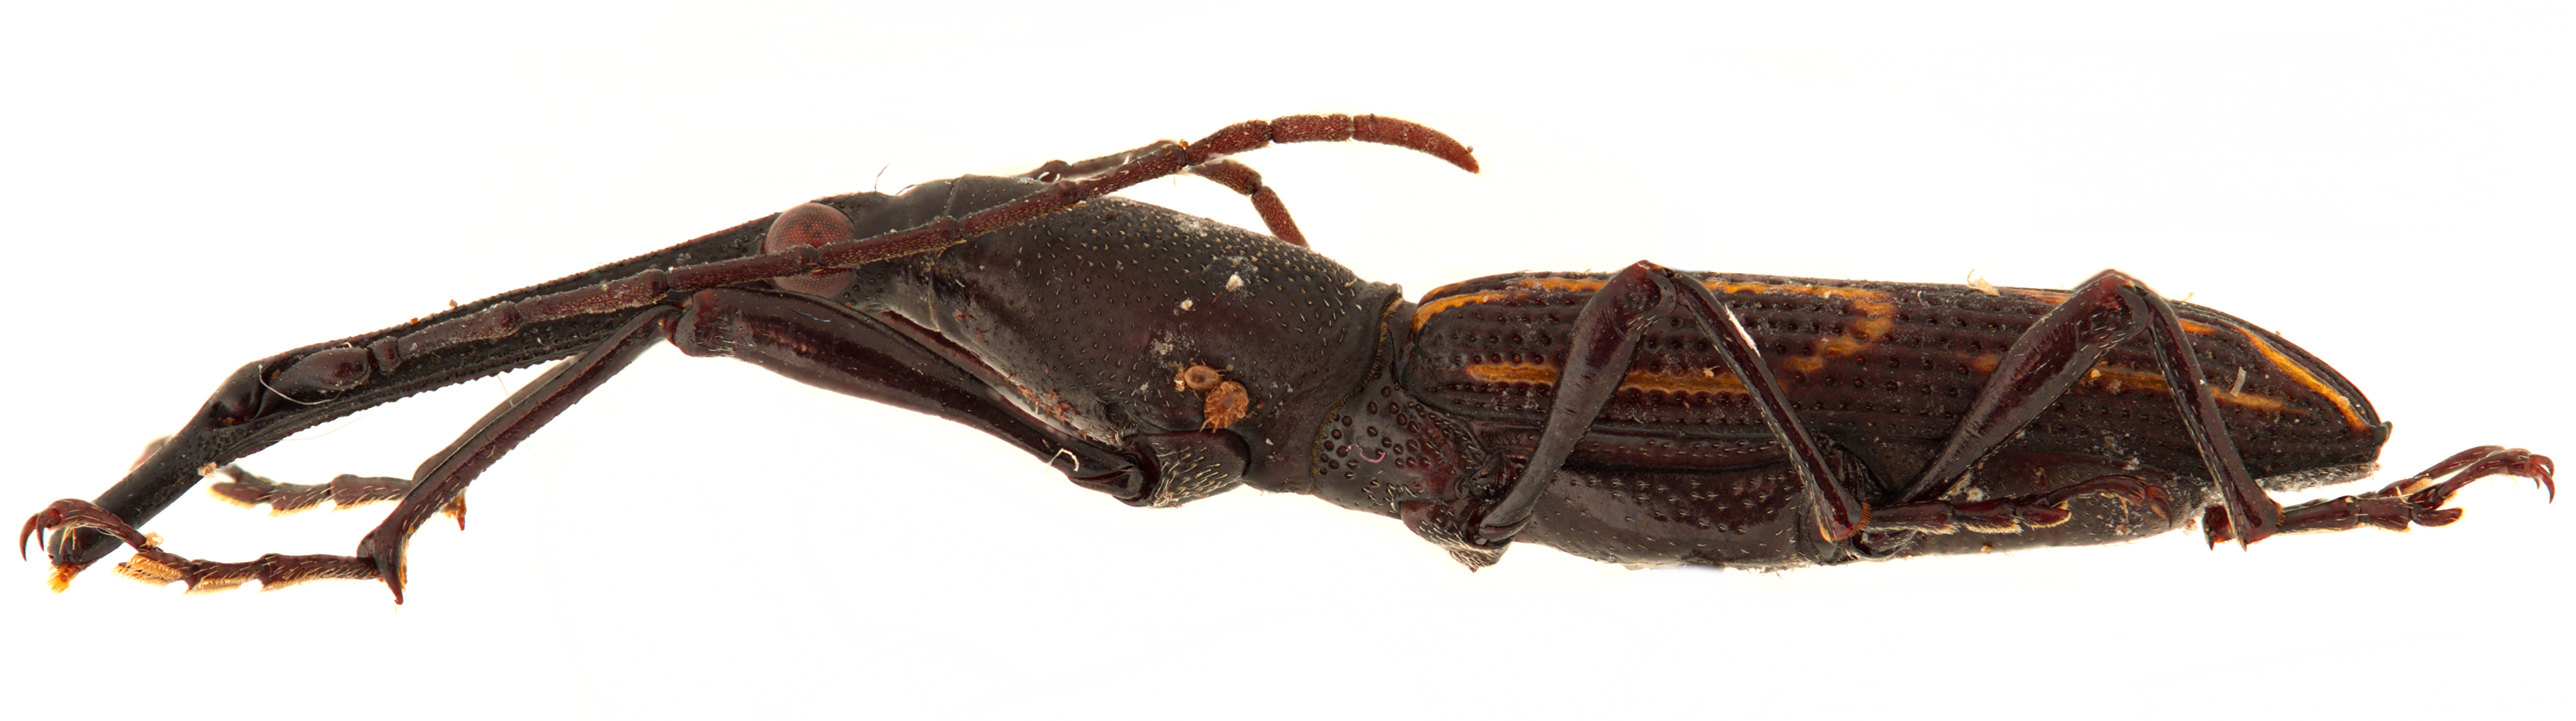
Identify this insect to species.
Nemorhinus myrmecophagus (also Tychaeus myrmecophagus)
